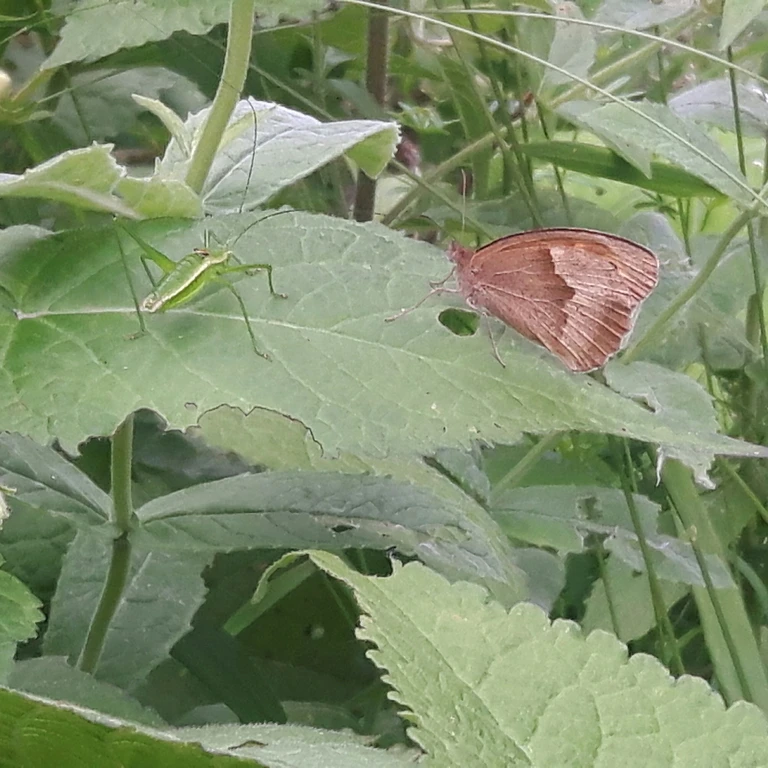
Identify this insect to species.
Maniola jurtina
